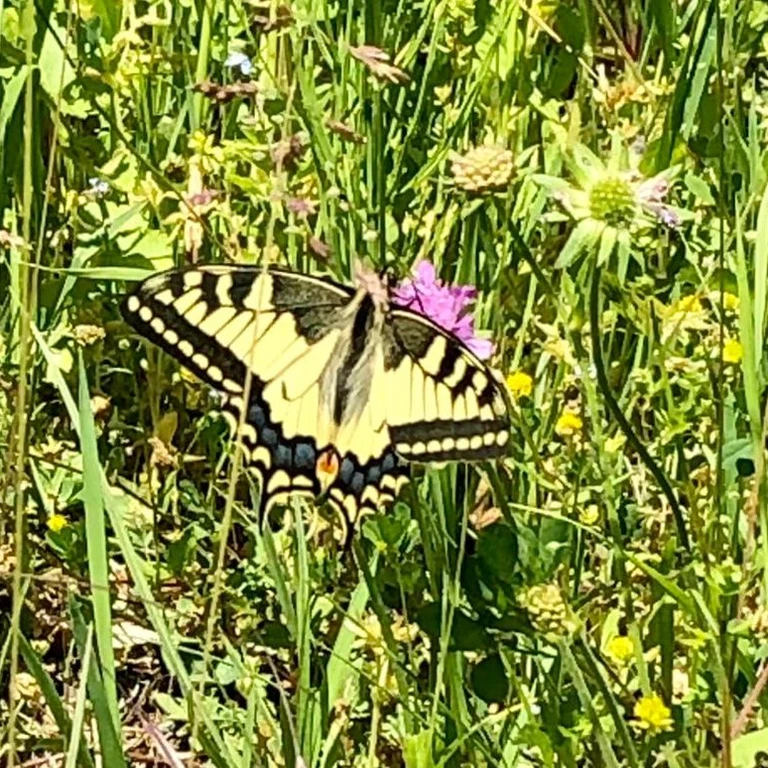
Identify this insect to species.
Papilio machaon
